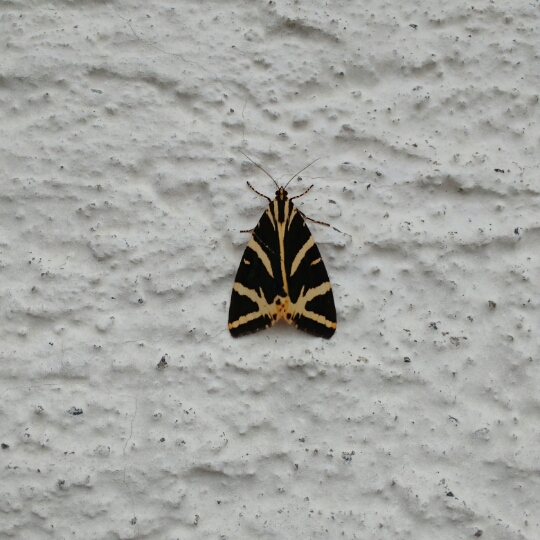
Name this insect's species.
Euplagia quadripunctaria
